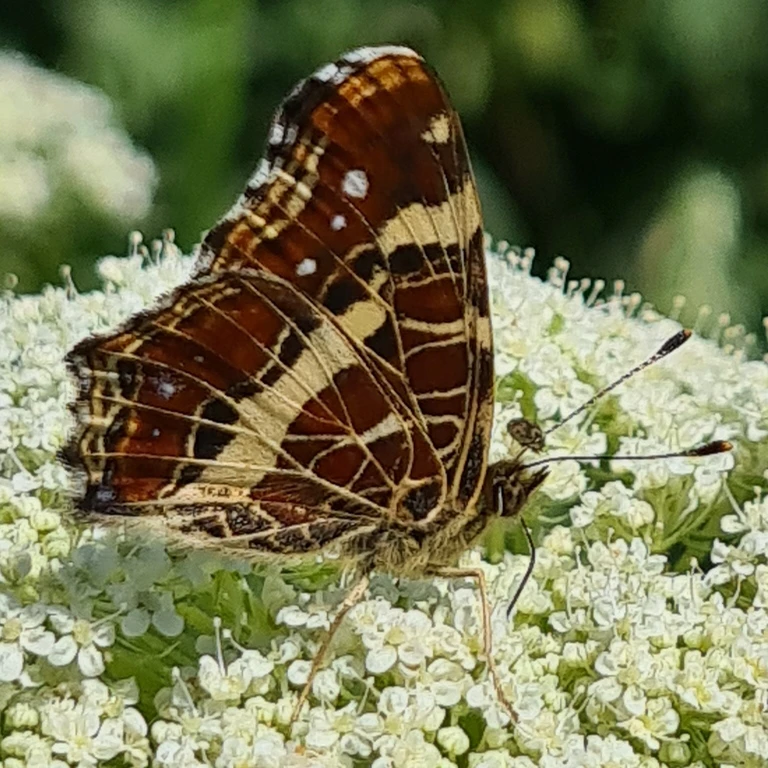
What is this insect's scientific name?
Araschnia levana
